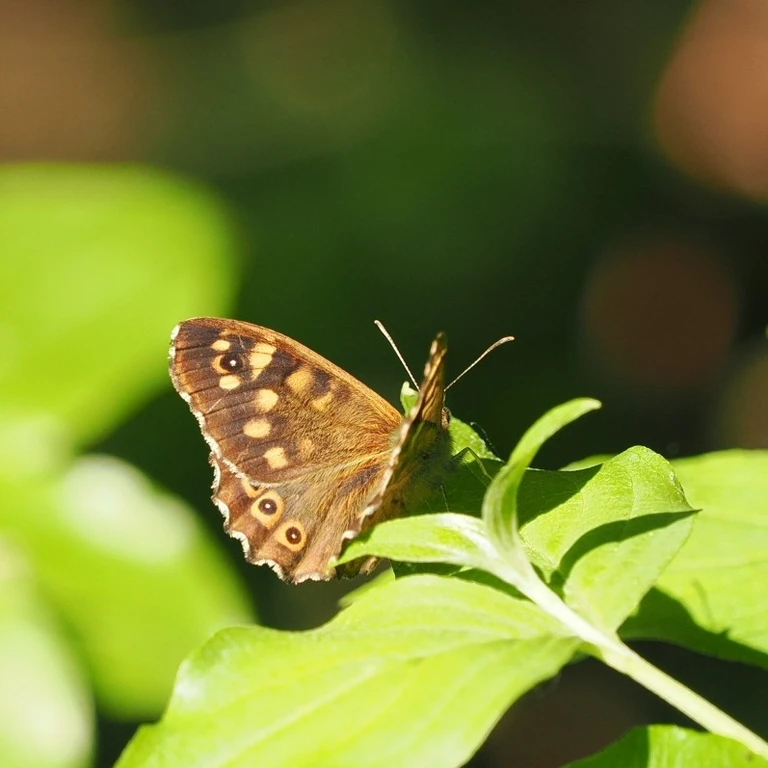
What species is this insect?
Pararge aegeria
